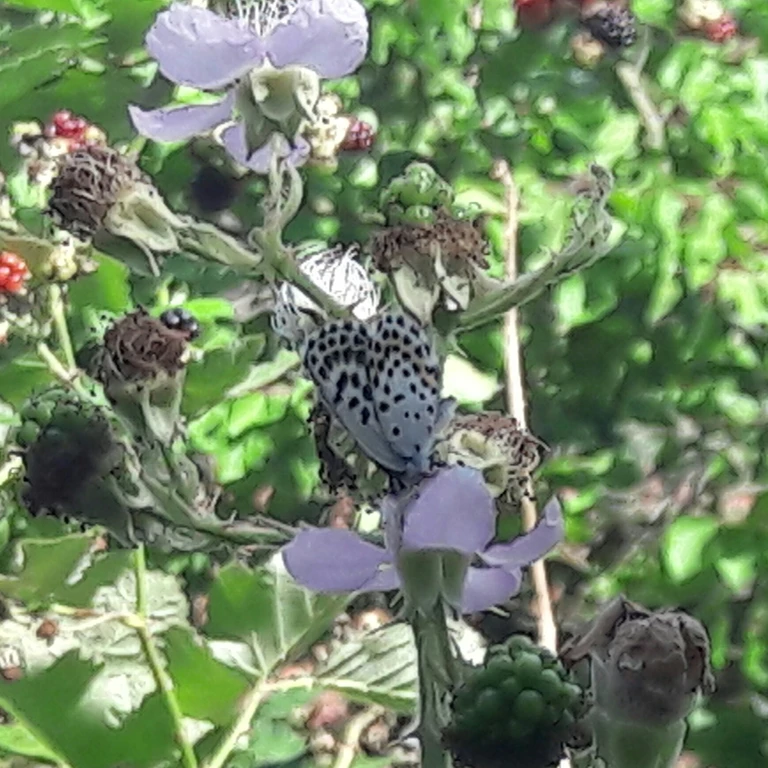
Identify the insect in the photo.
Scolitantides orion
